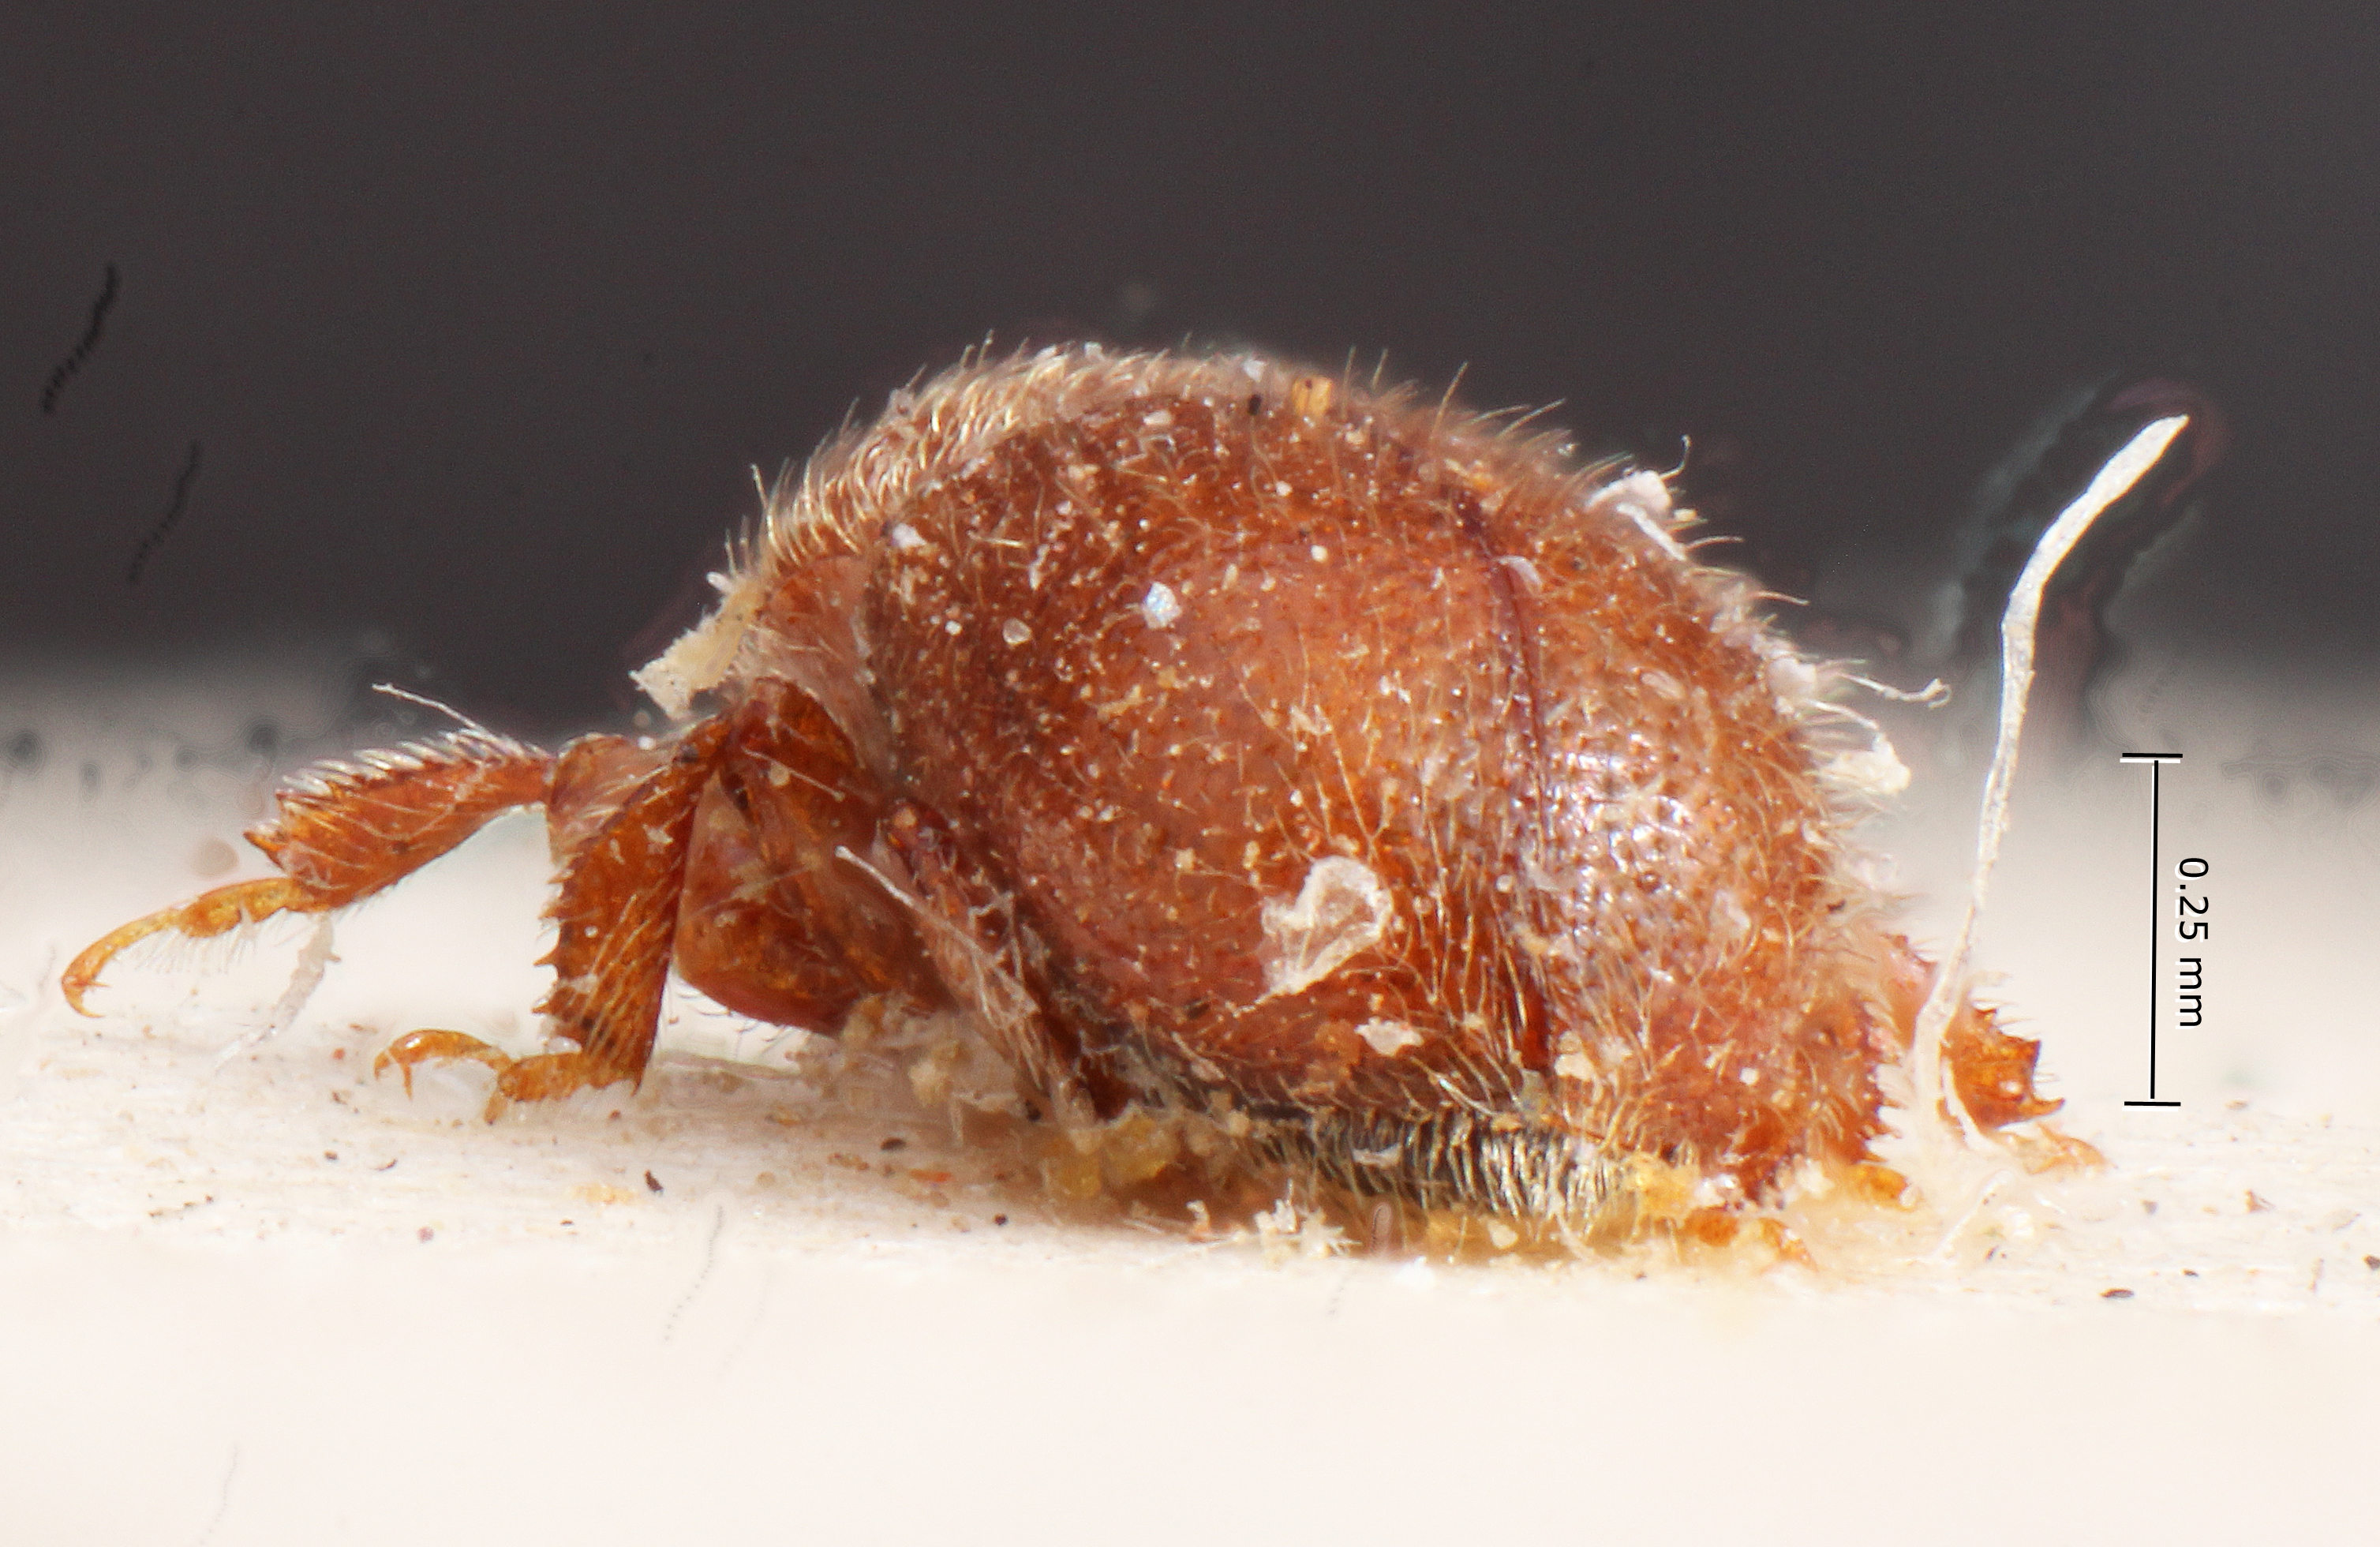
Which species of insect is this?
Hylocurosoma parvum
